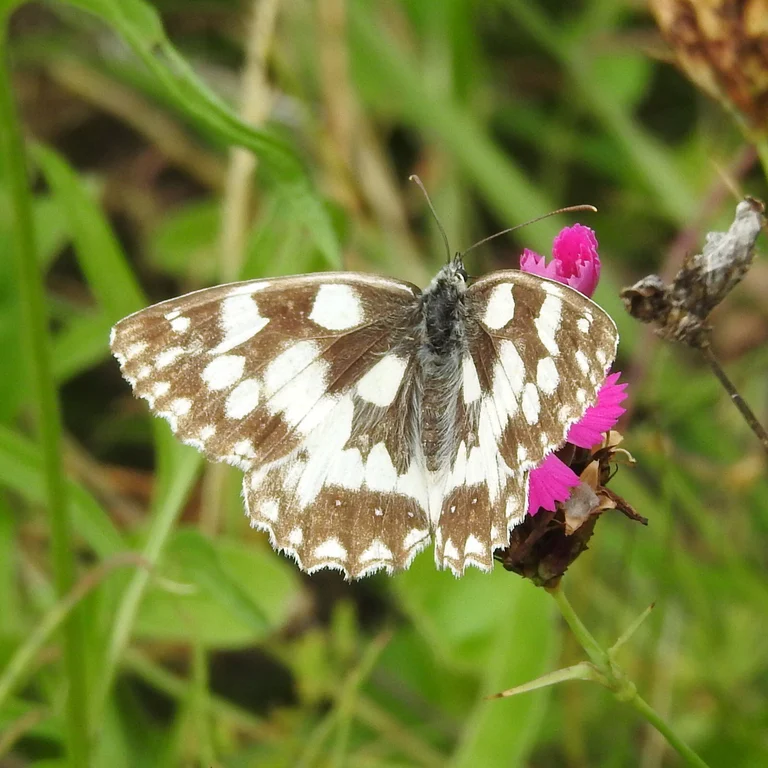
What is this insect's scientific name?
Melanargia galathea
